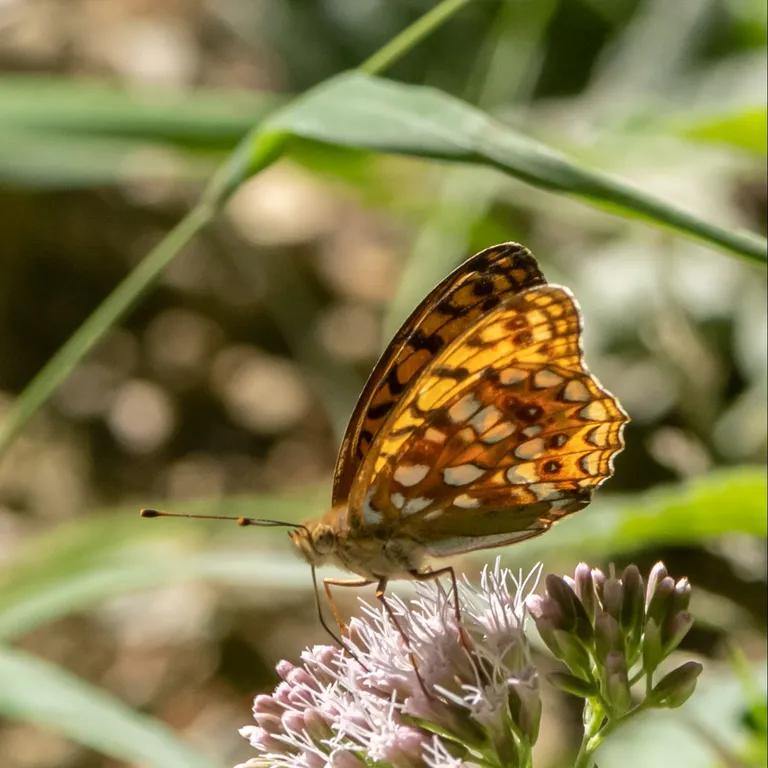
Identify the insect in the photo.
Fabriciana adippe
